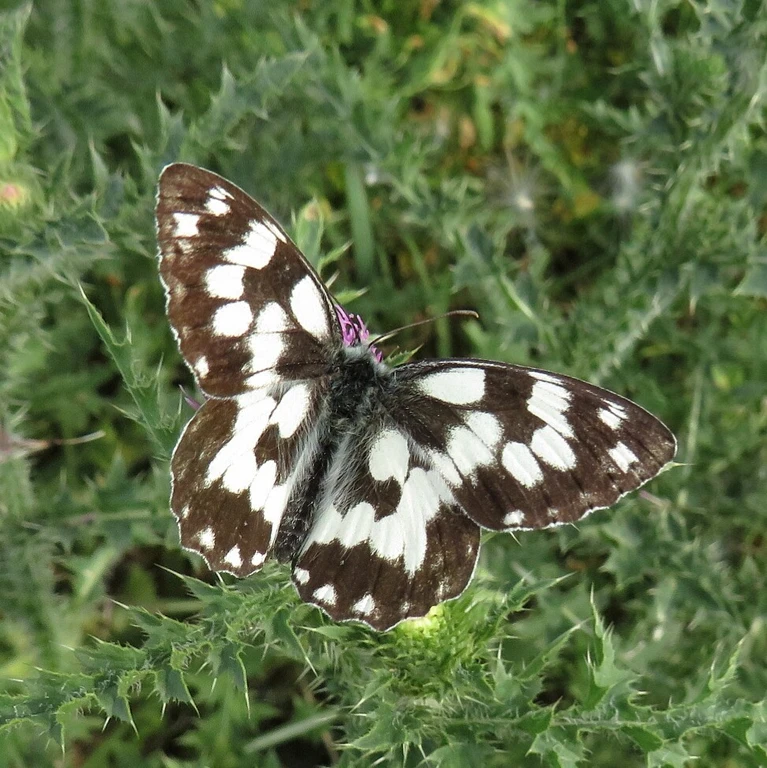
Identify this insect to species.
Melanargia galathea
